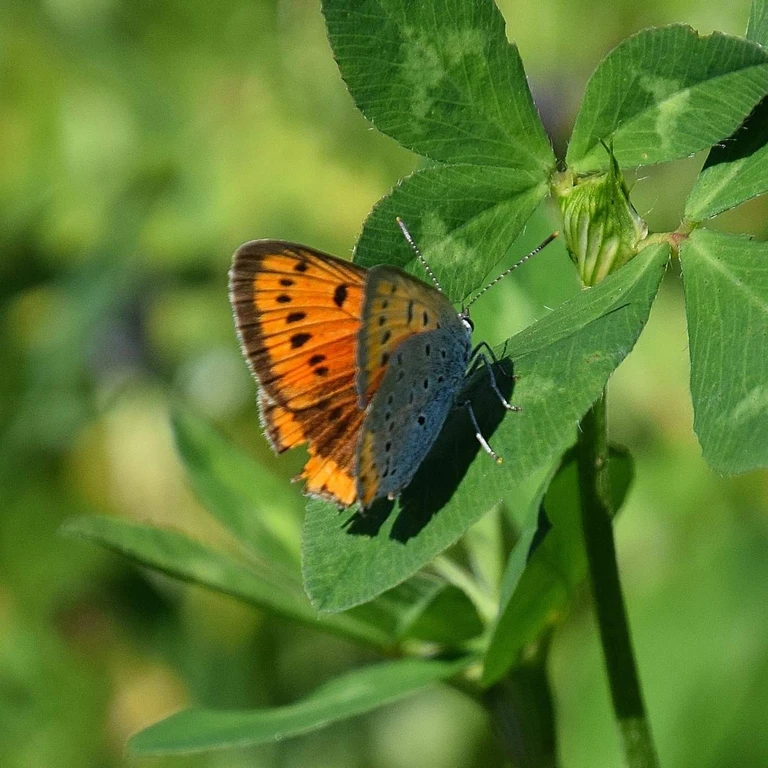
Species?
Lycaena dispar
